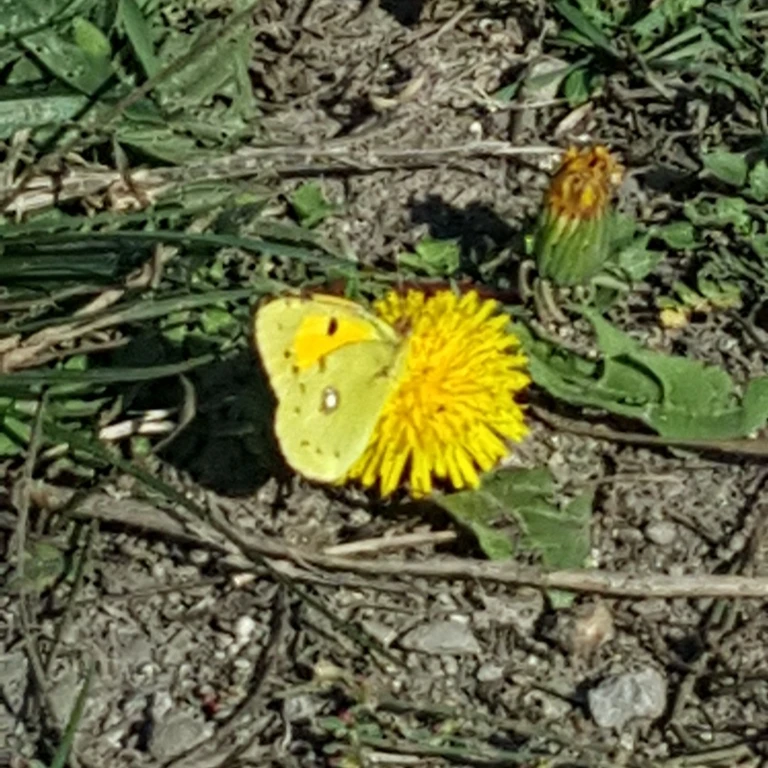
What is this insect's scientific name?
Colias croceus
